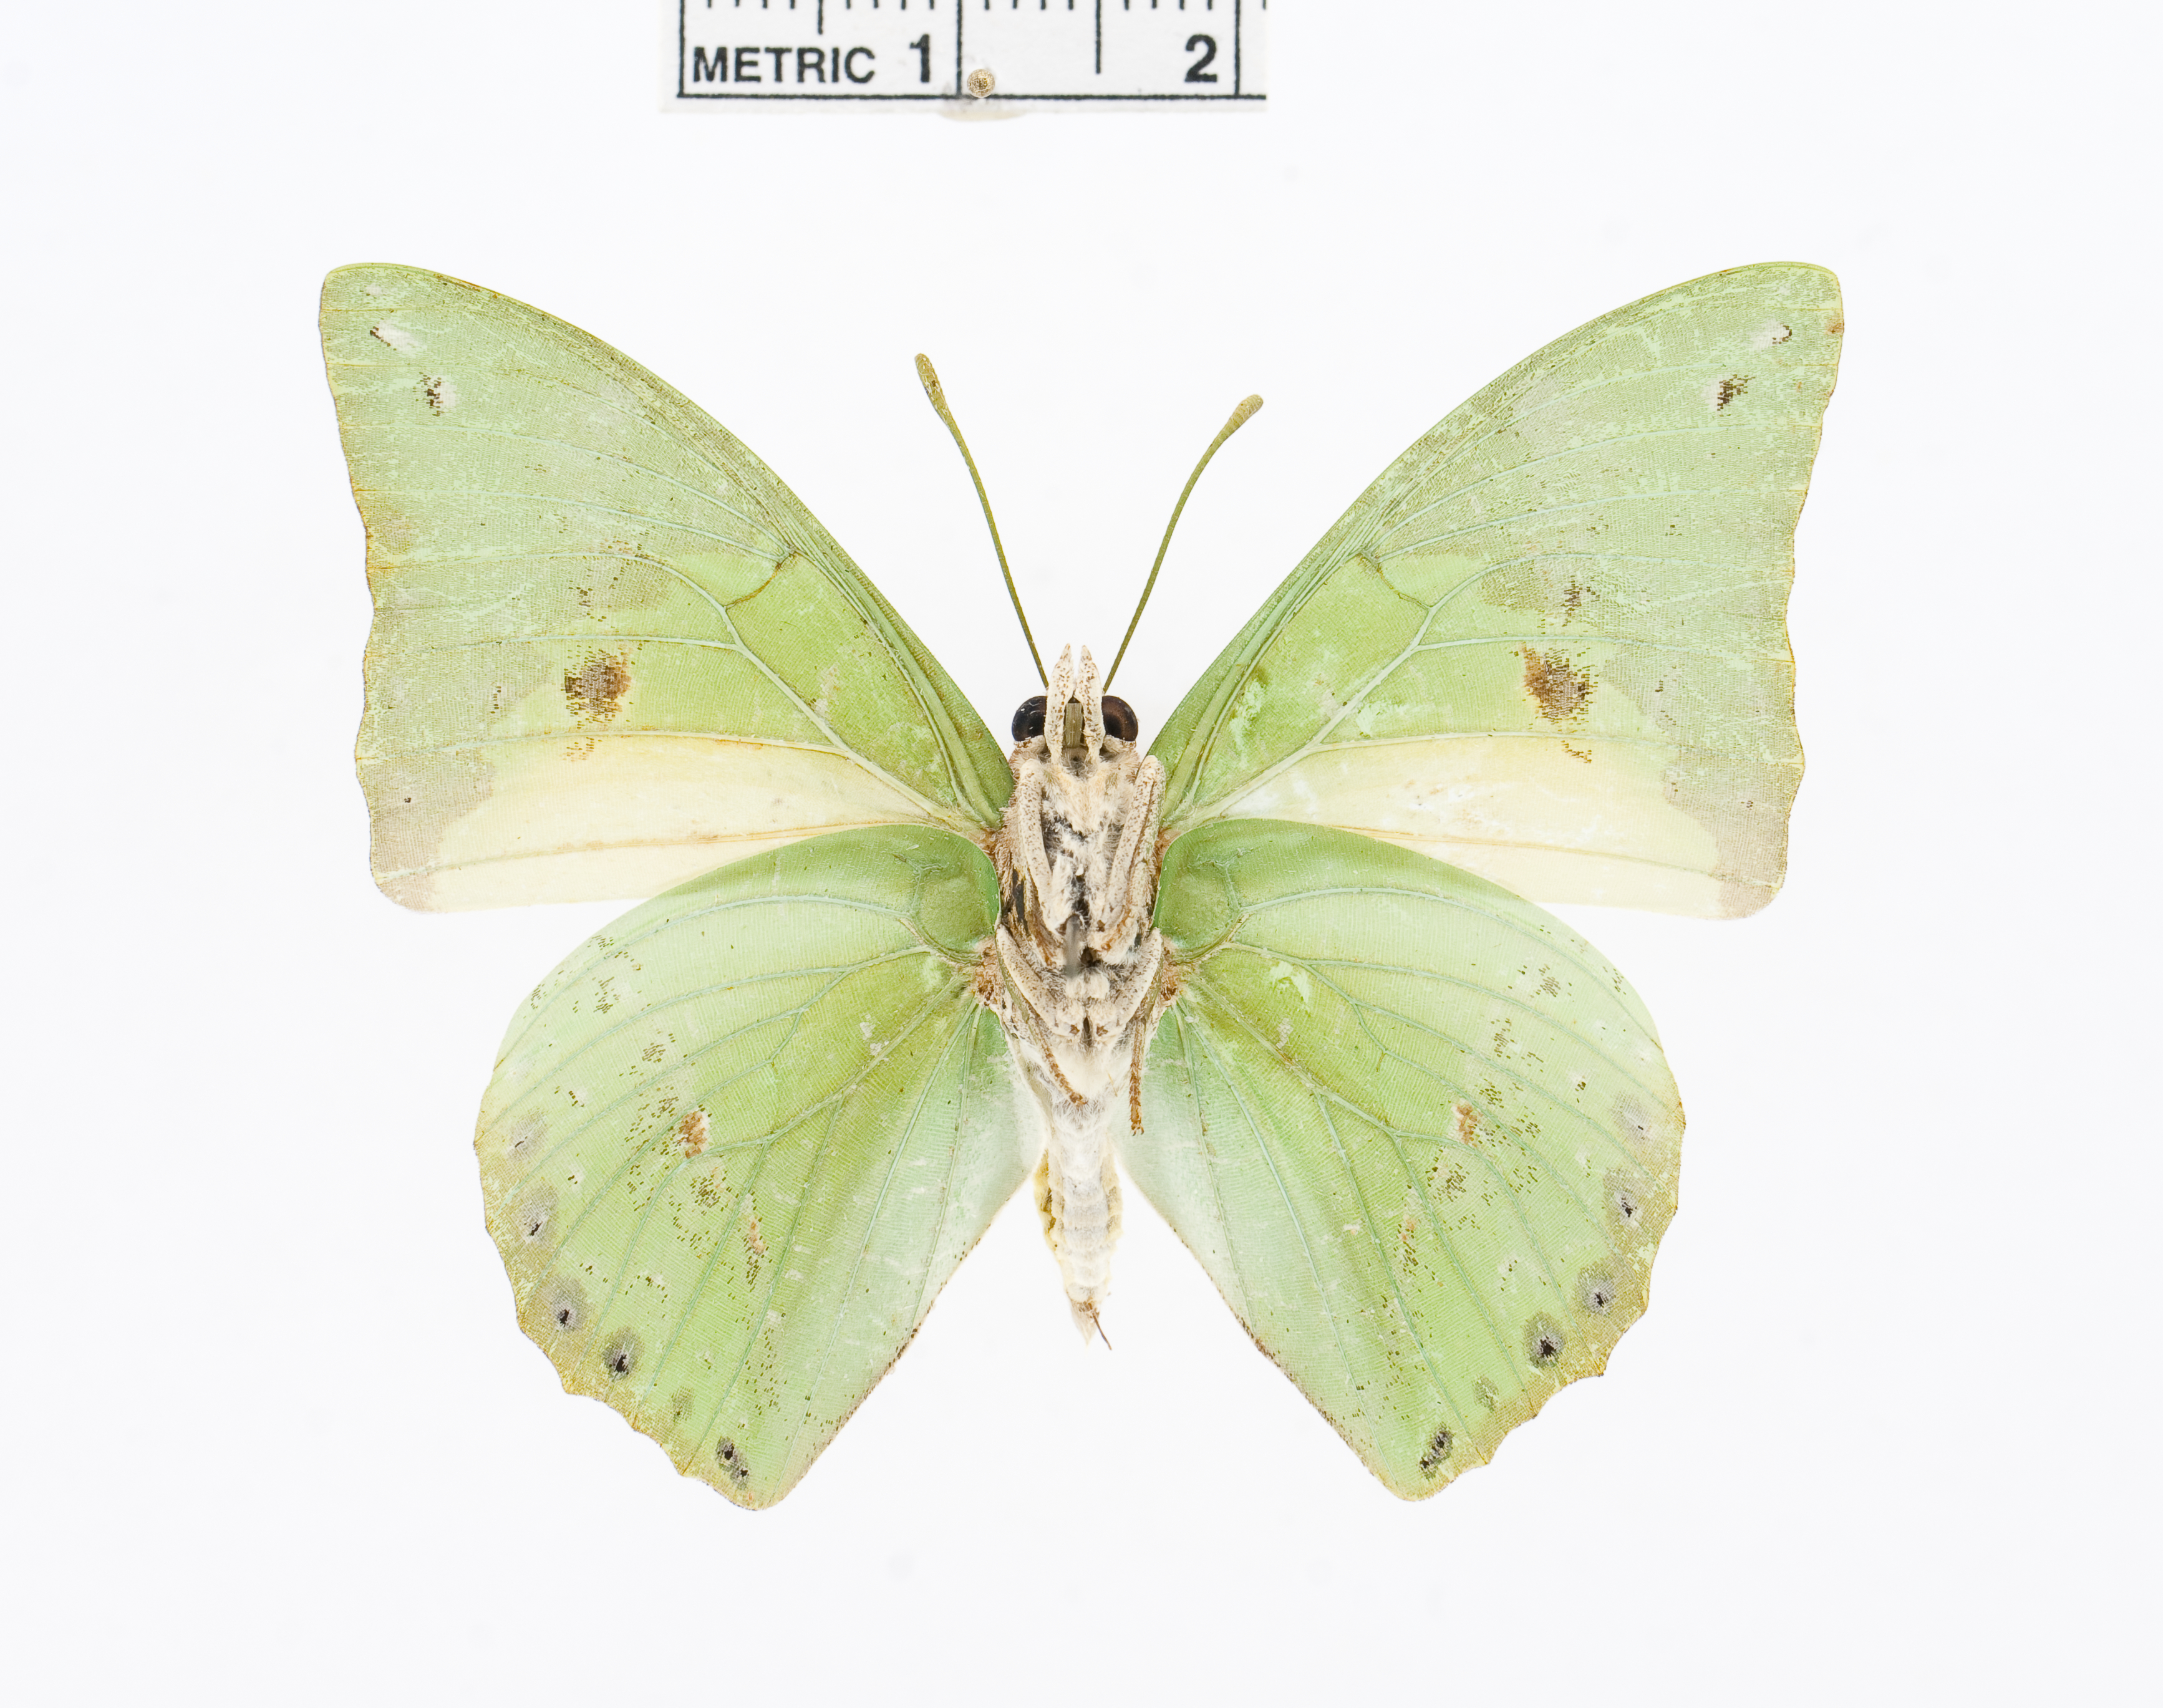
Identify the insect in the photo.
Charaxes eupale
